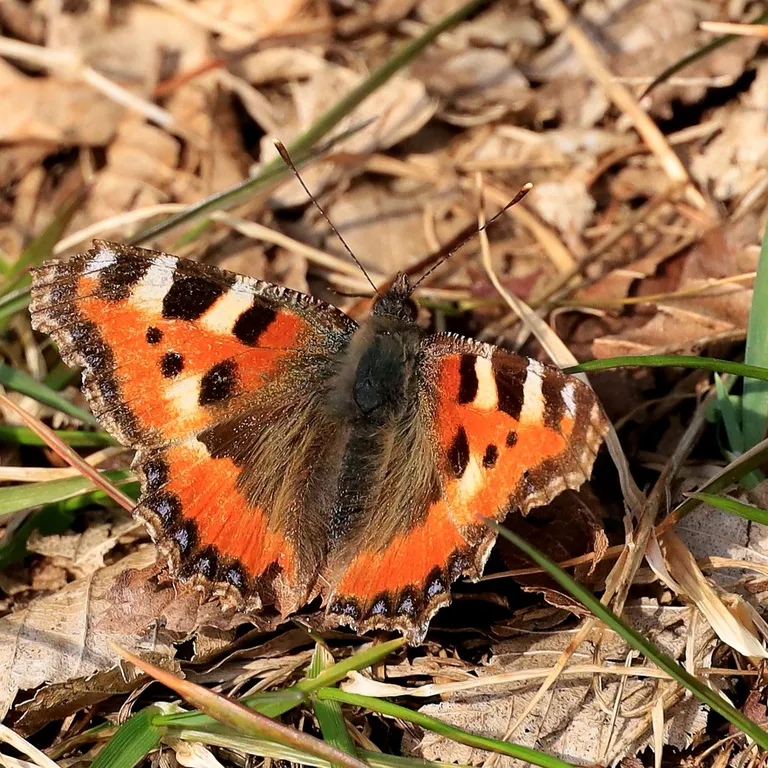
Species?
Aglais urticae
